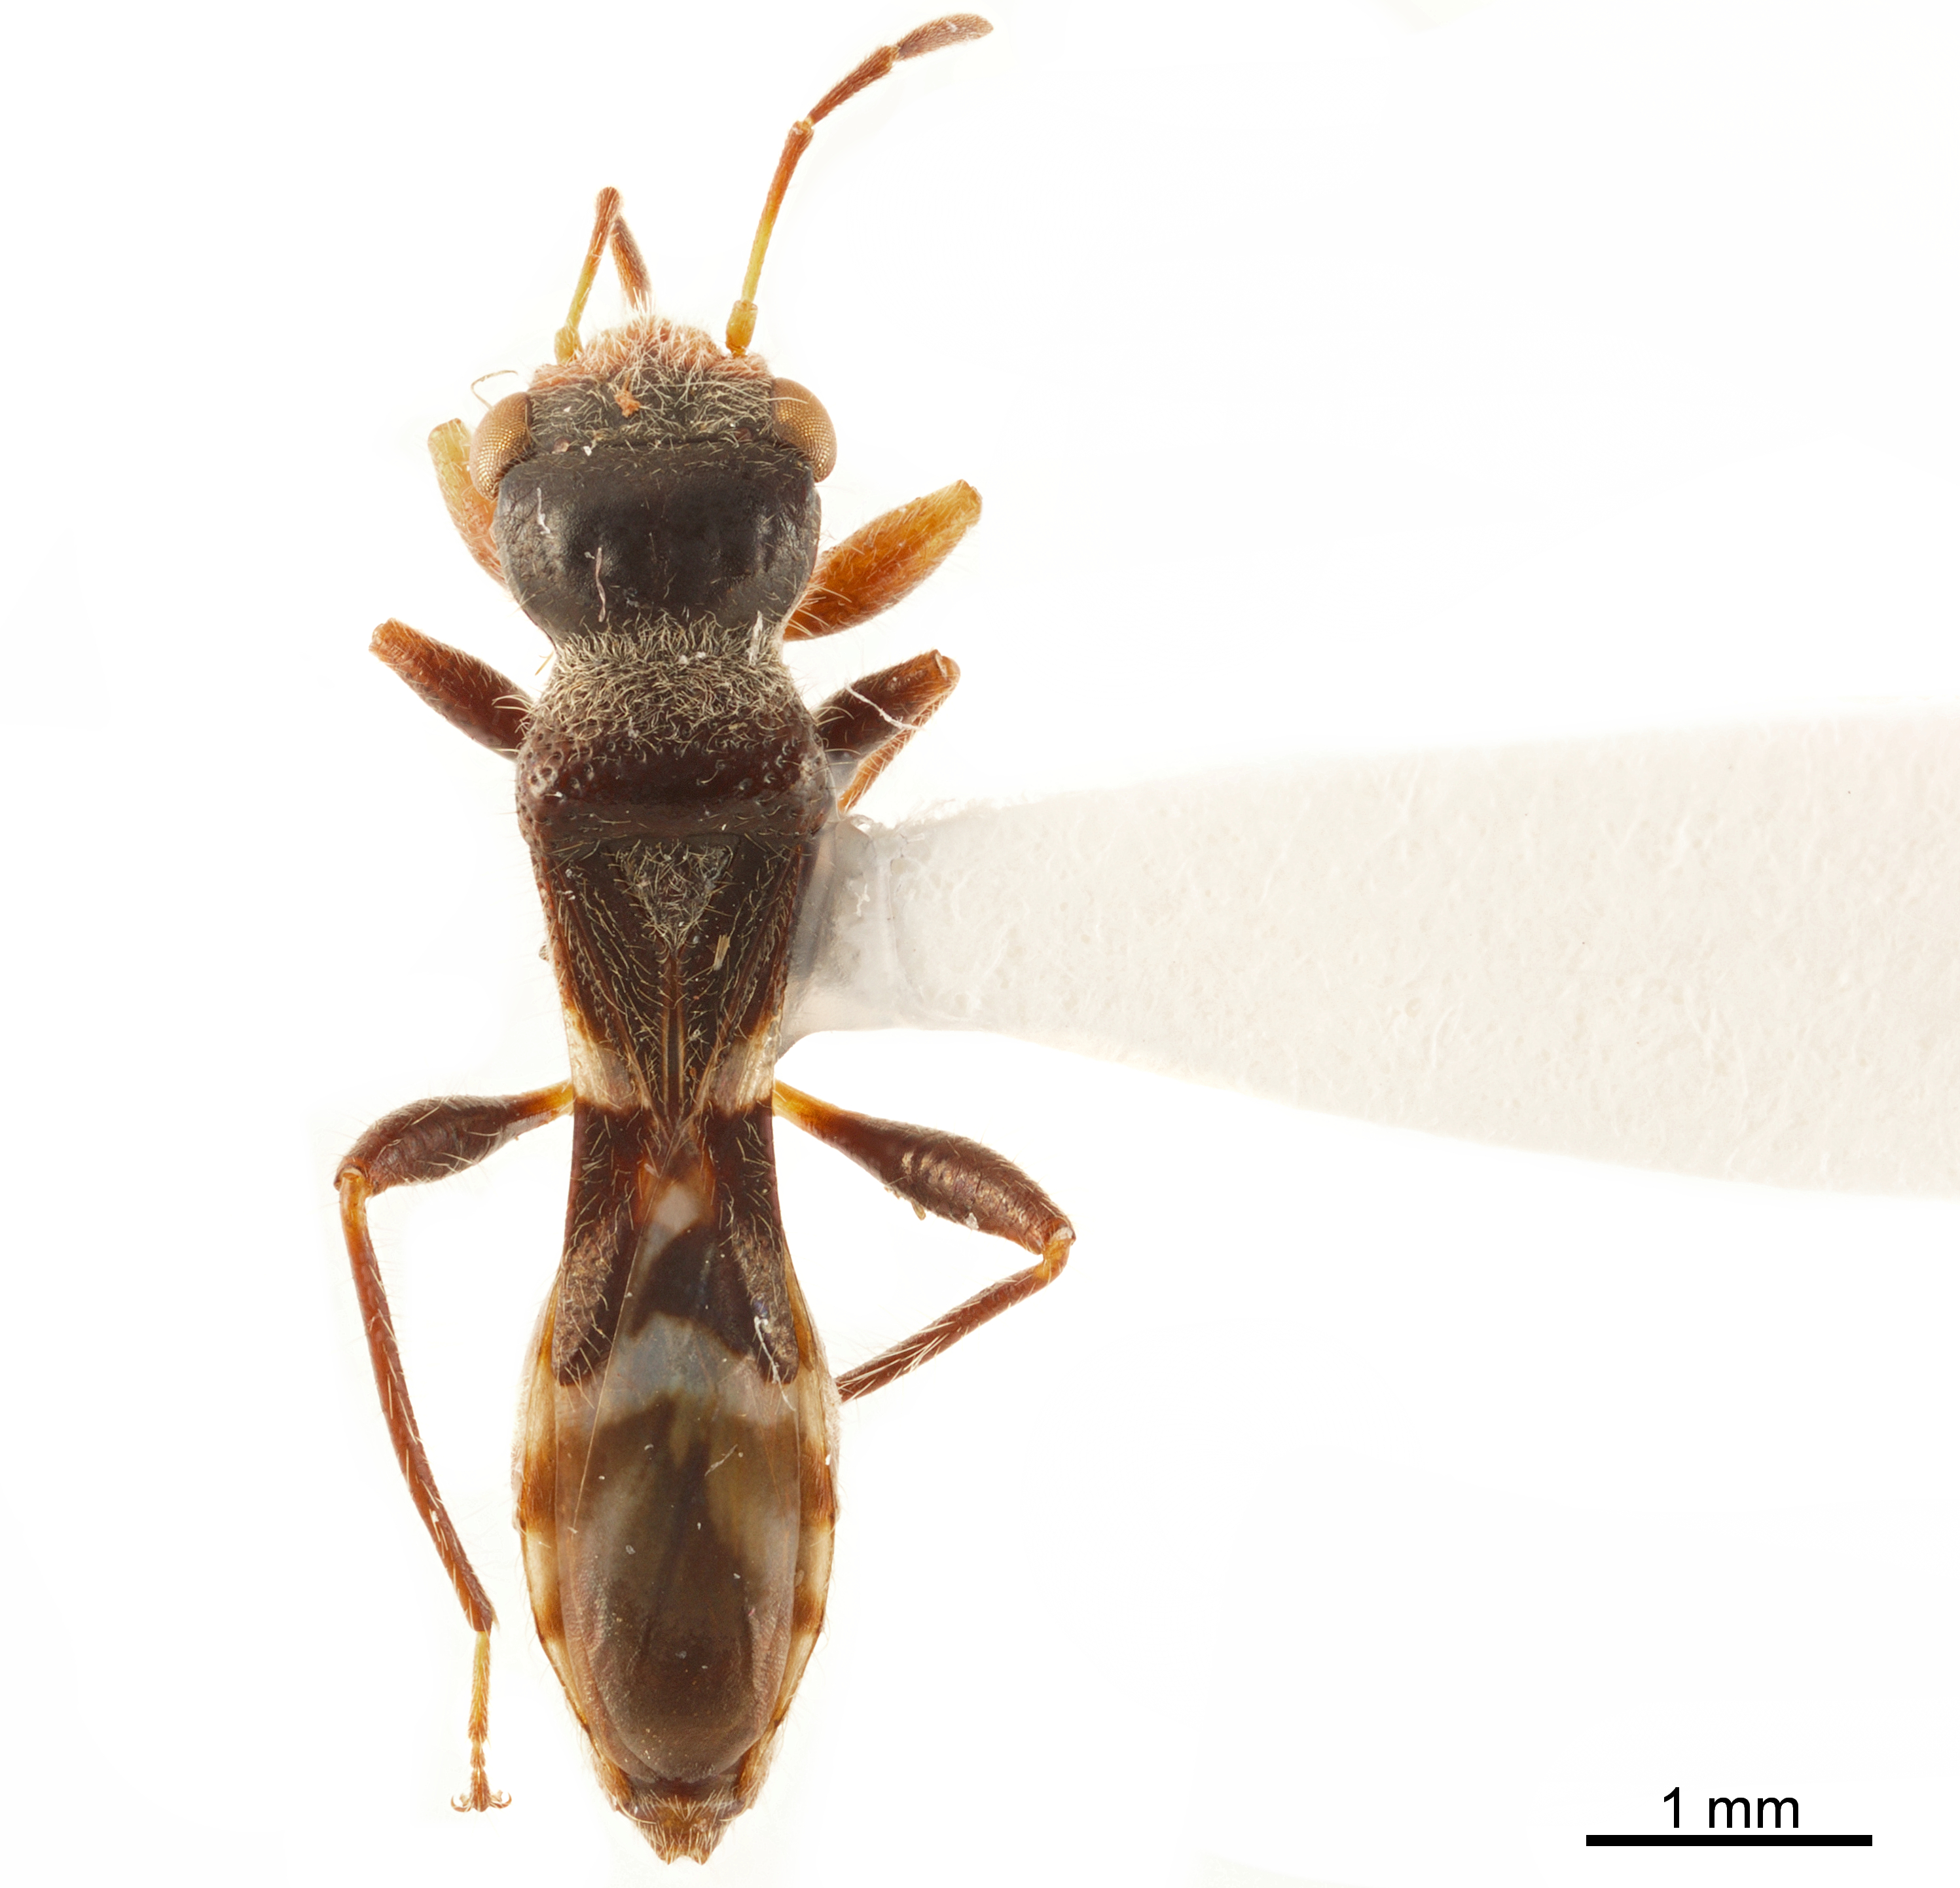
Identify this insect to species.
Cattarus nigritus
